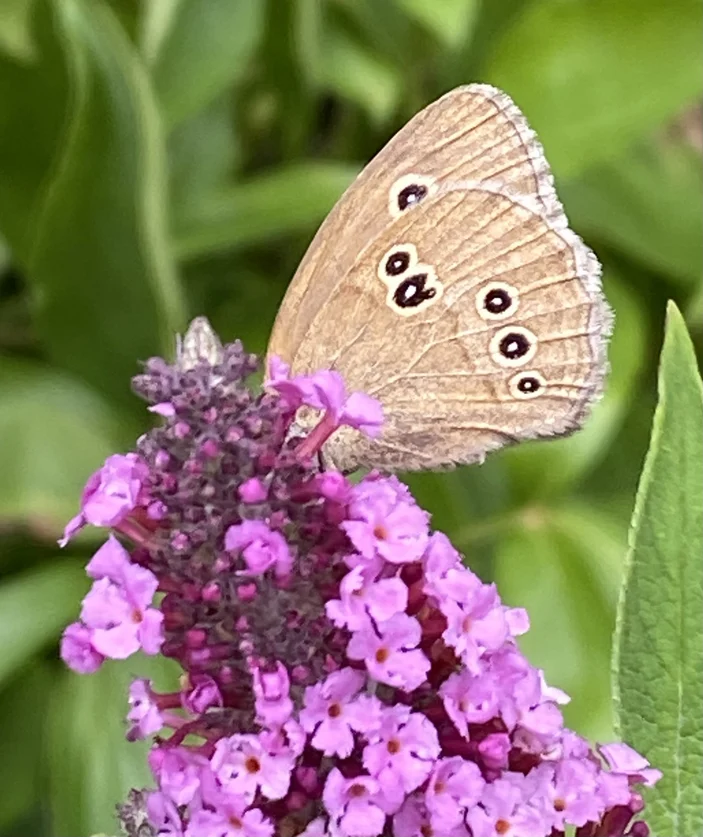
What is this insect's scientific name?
Aphantopus hyperantus
